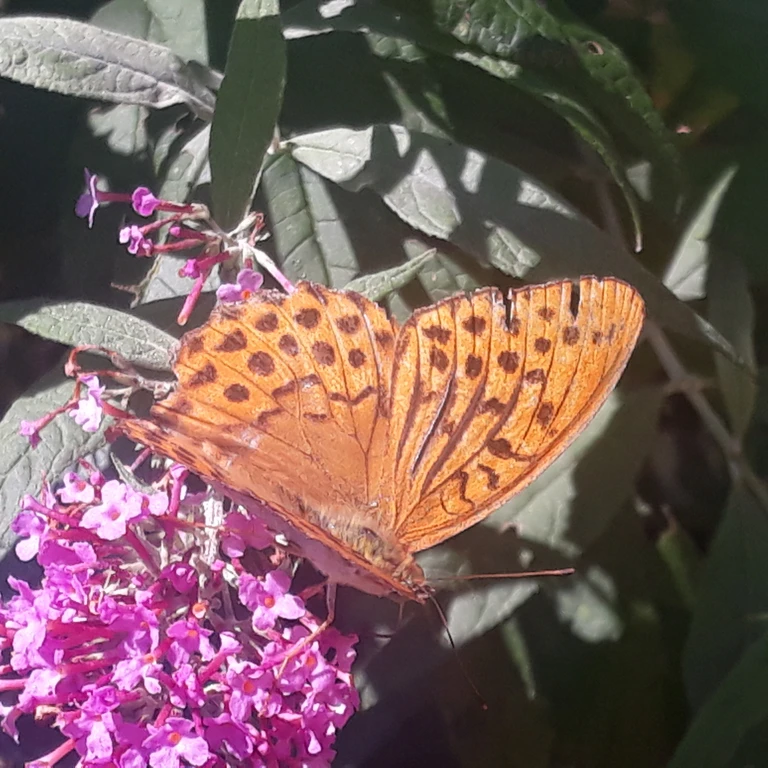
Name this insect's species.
Argynnis paphia
